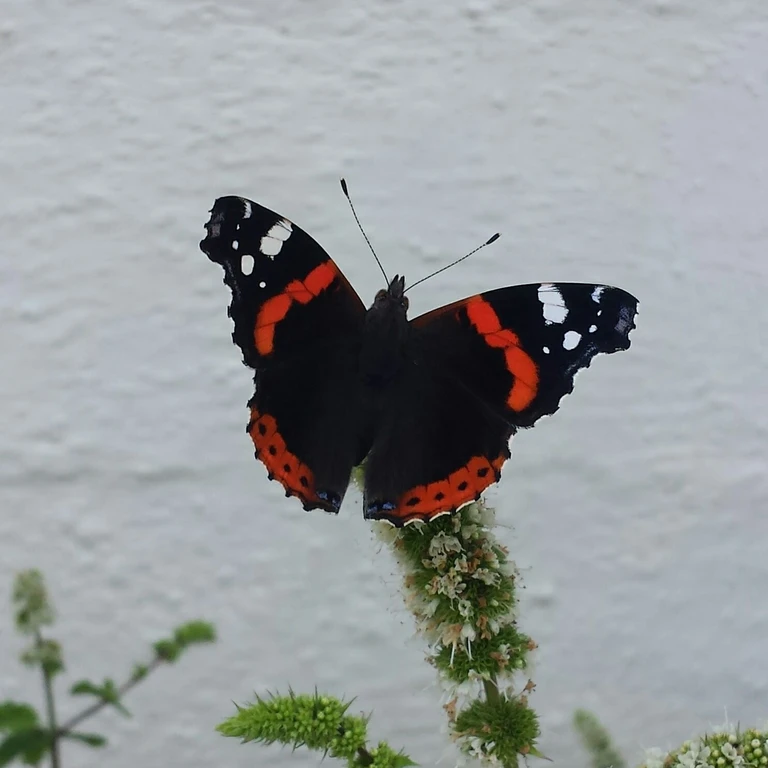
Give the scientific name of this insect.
Vanessa atalanta
